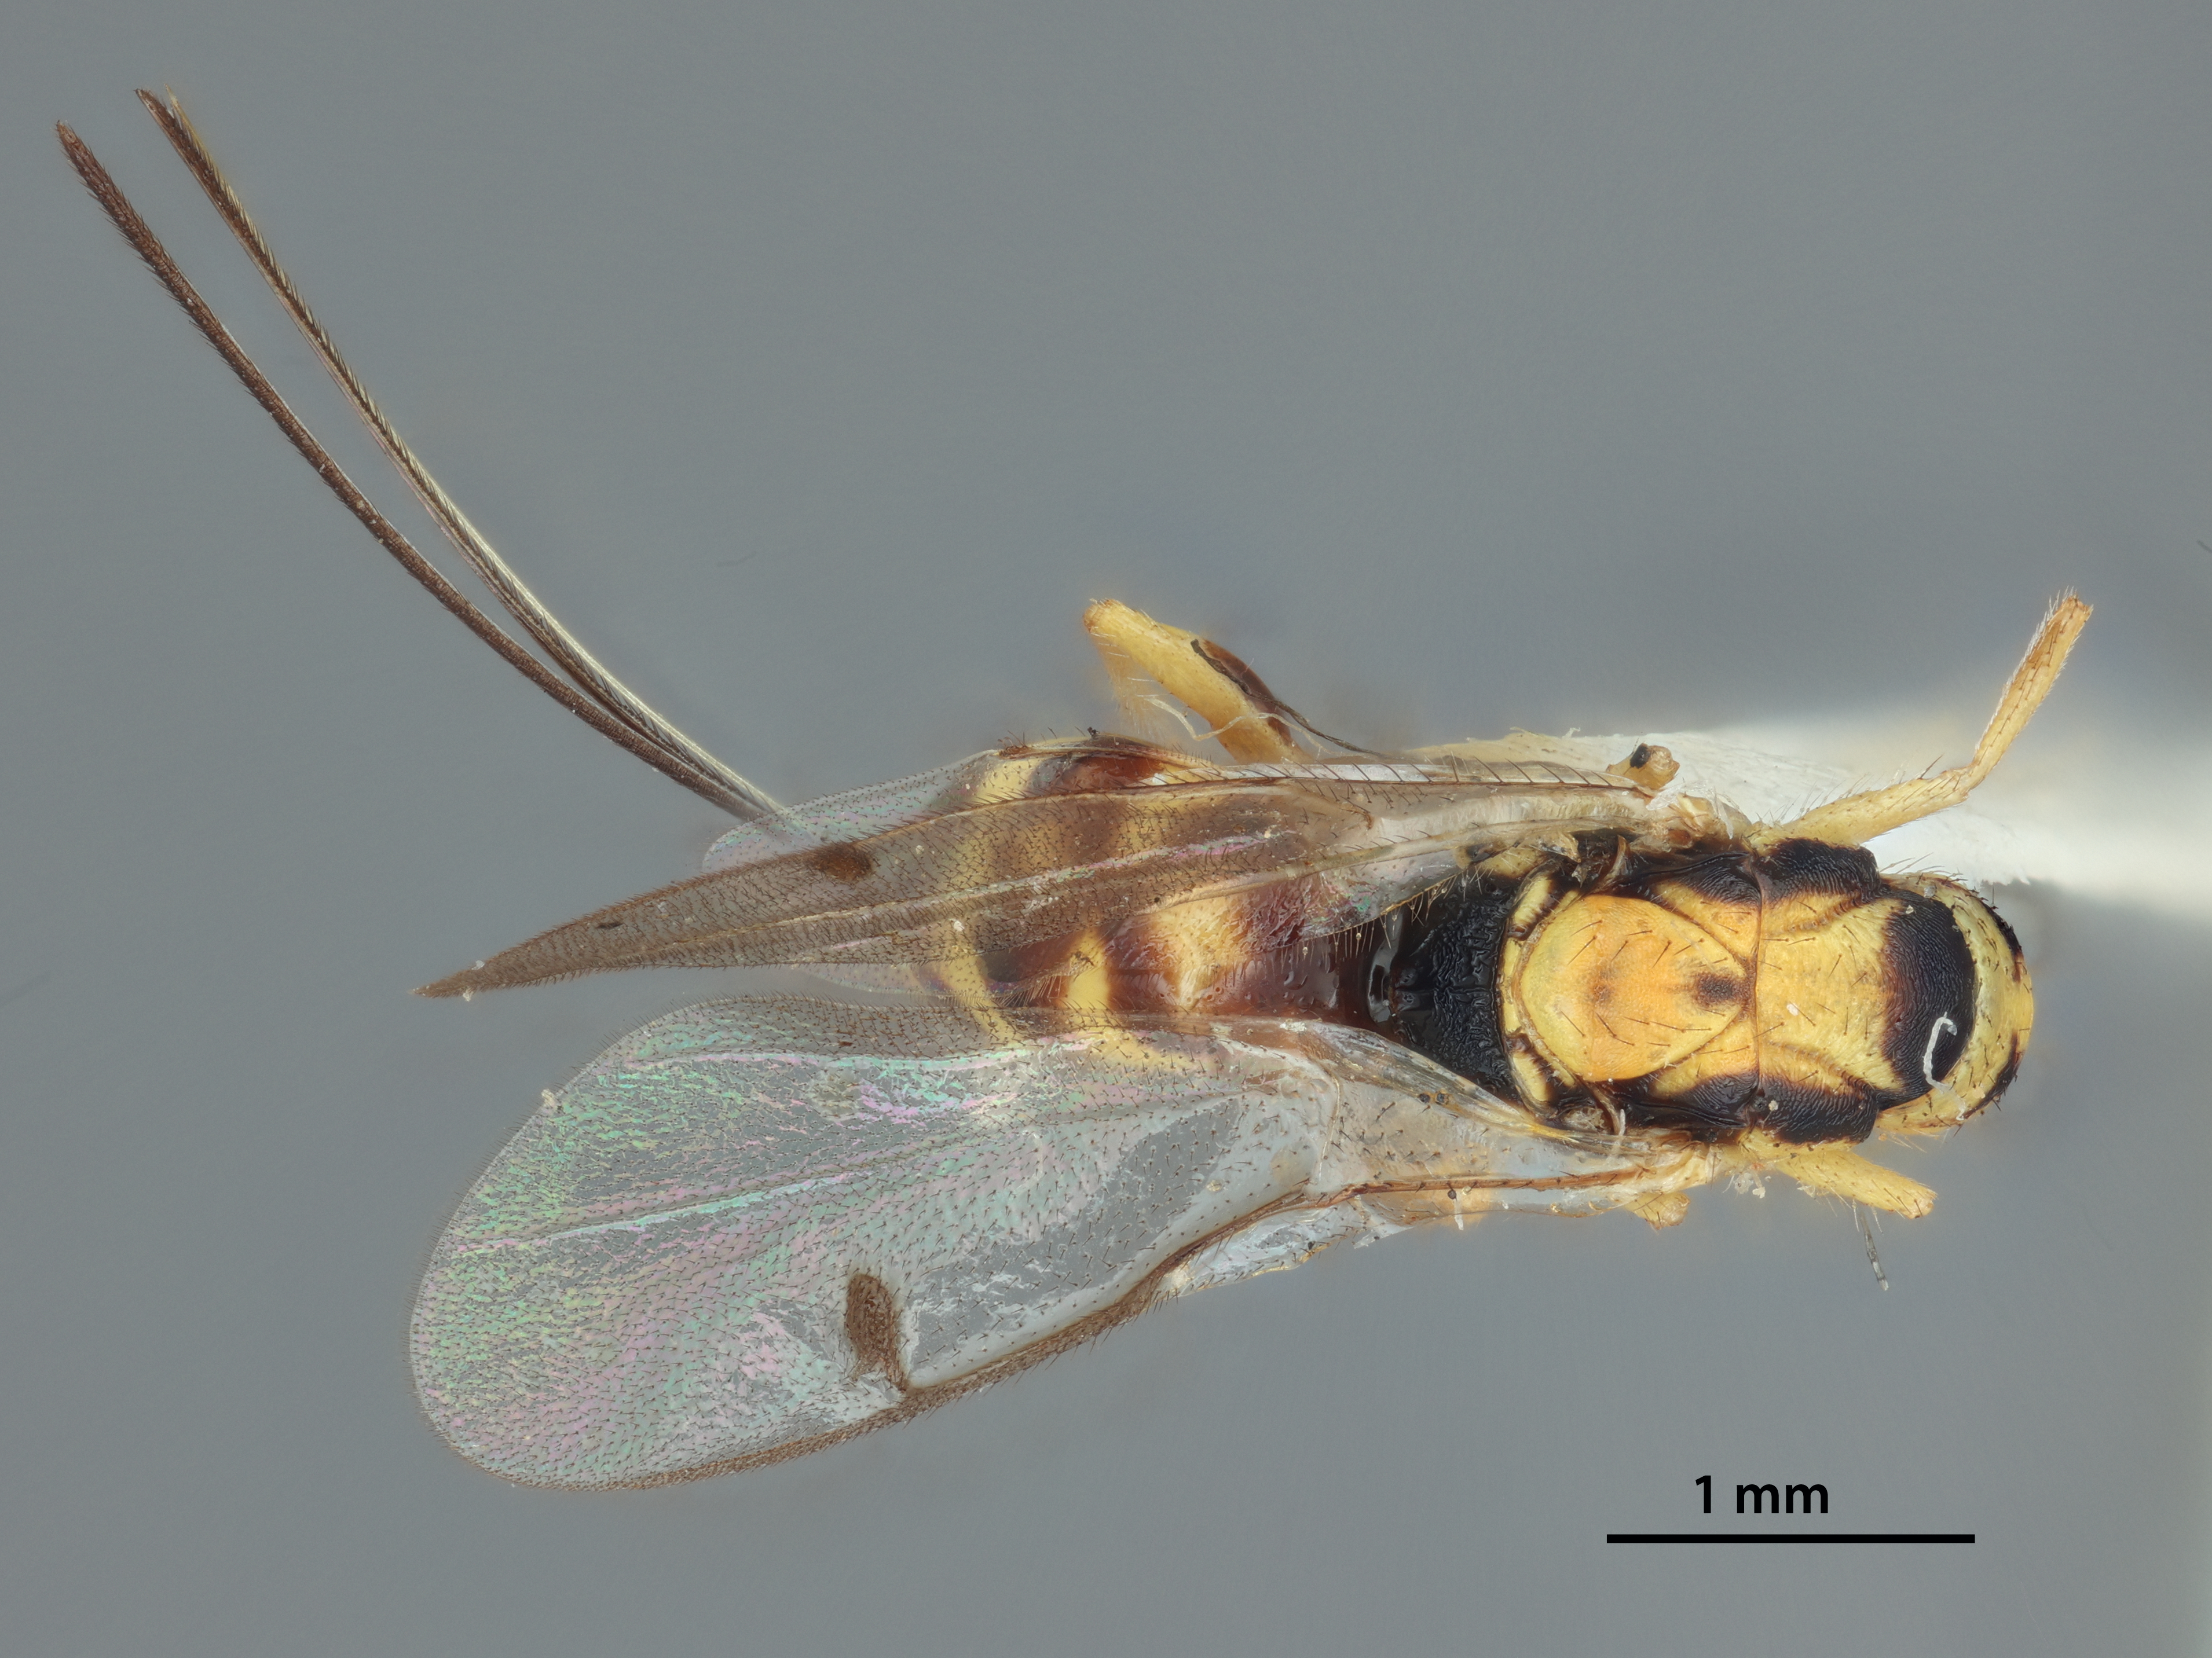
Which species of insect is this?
Megastigmus milleri
